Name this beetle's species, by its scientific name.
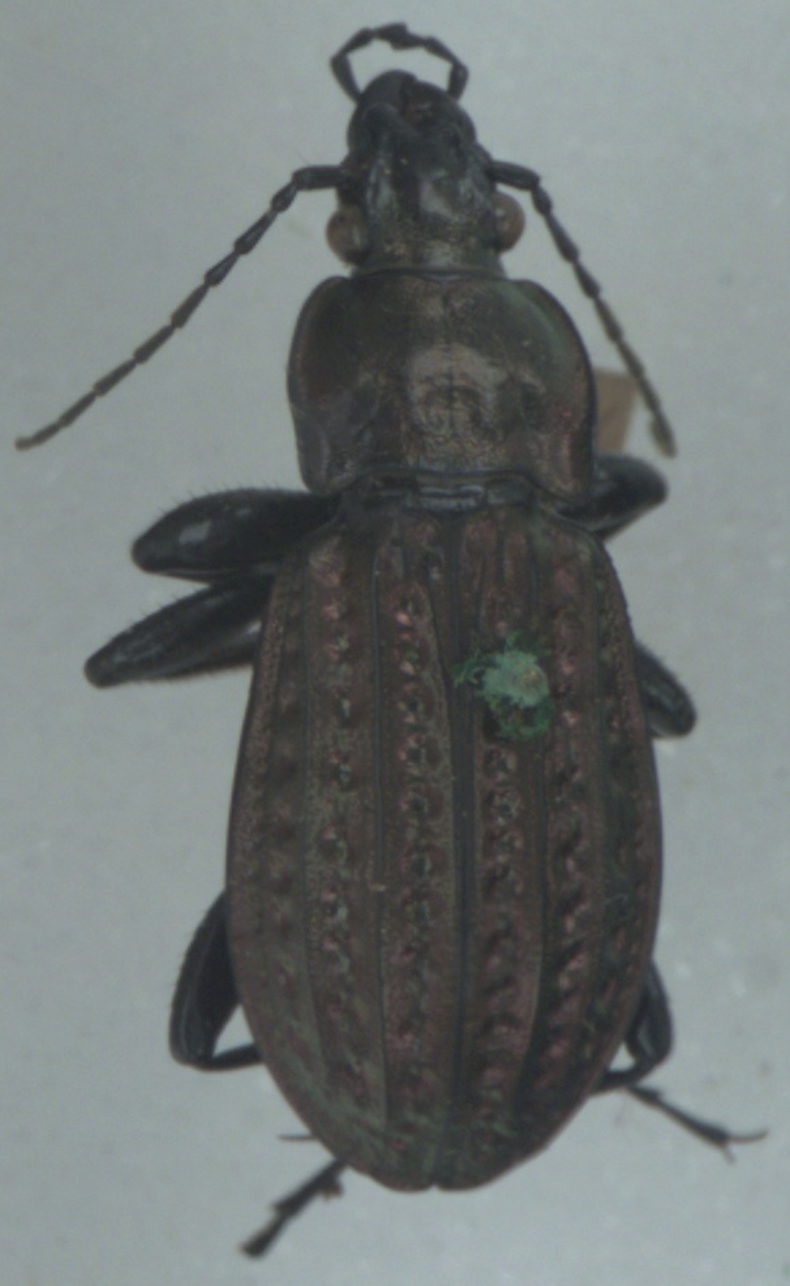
Carabus clatratus
